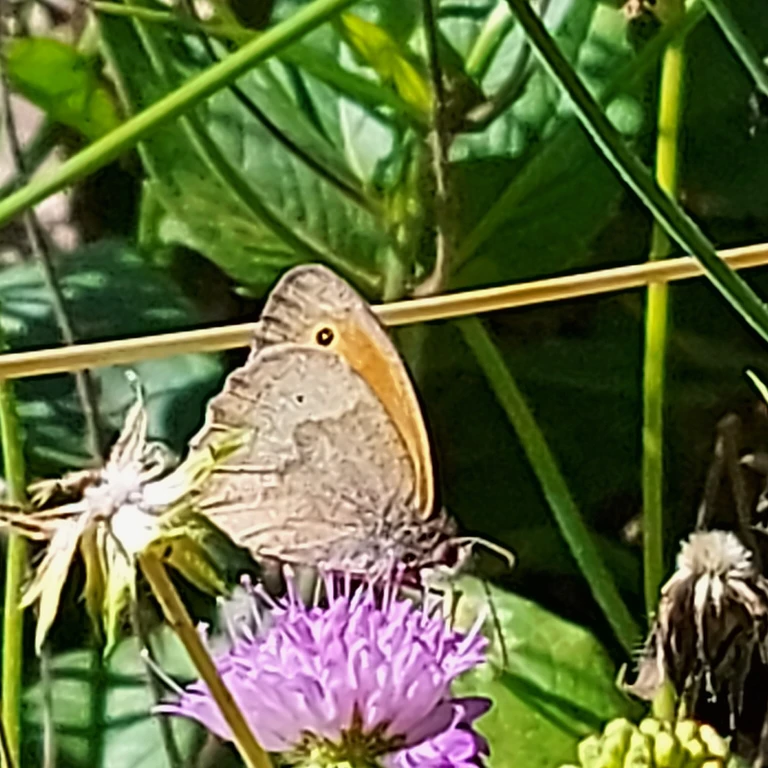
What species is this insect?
Maniola jurtina
